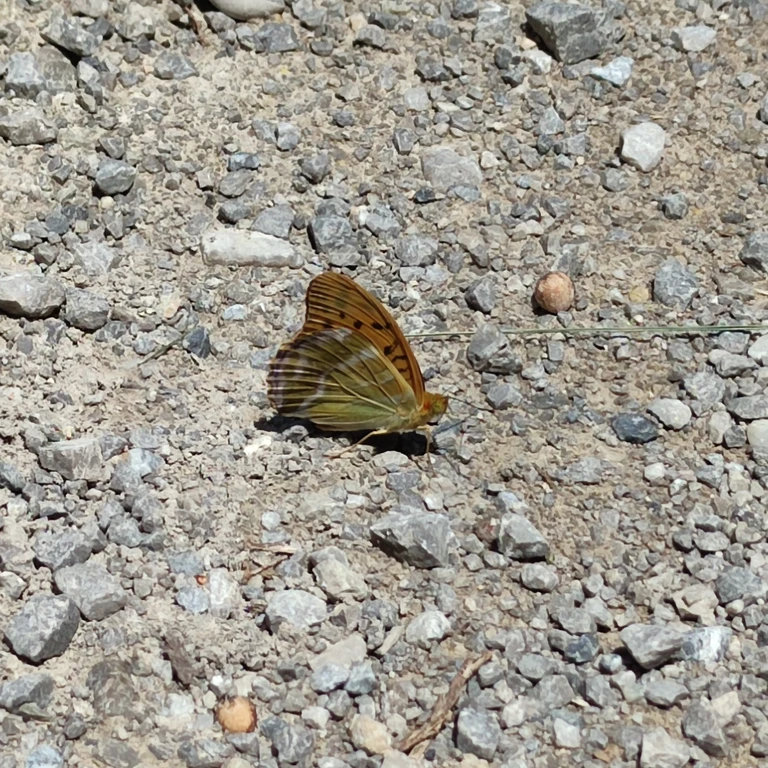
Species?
Argynnis paphia
